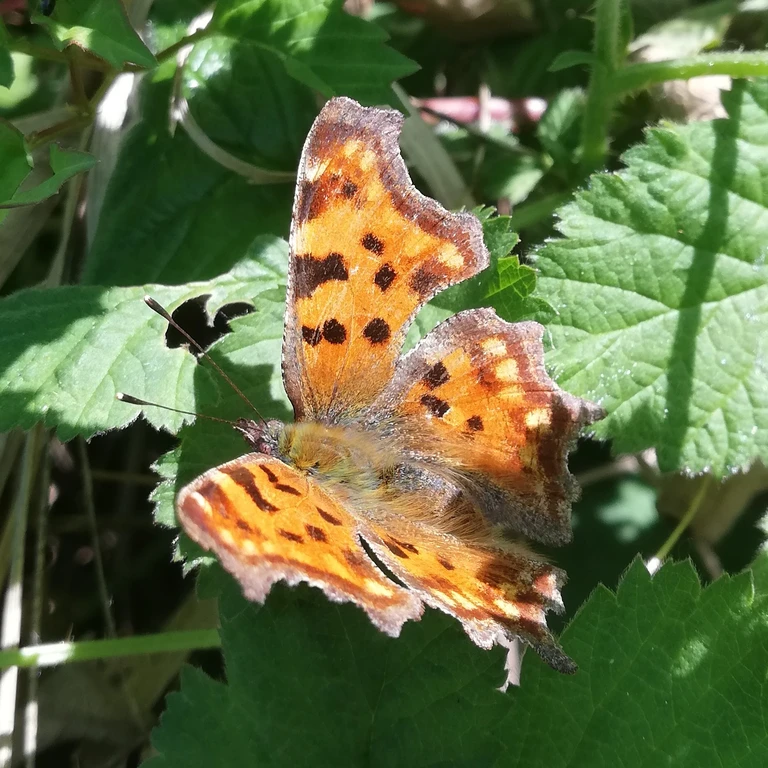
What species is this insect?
Polygonia c-album
